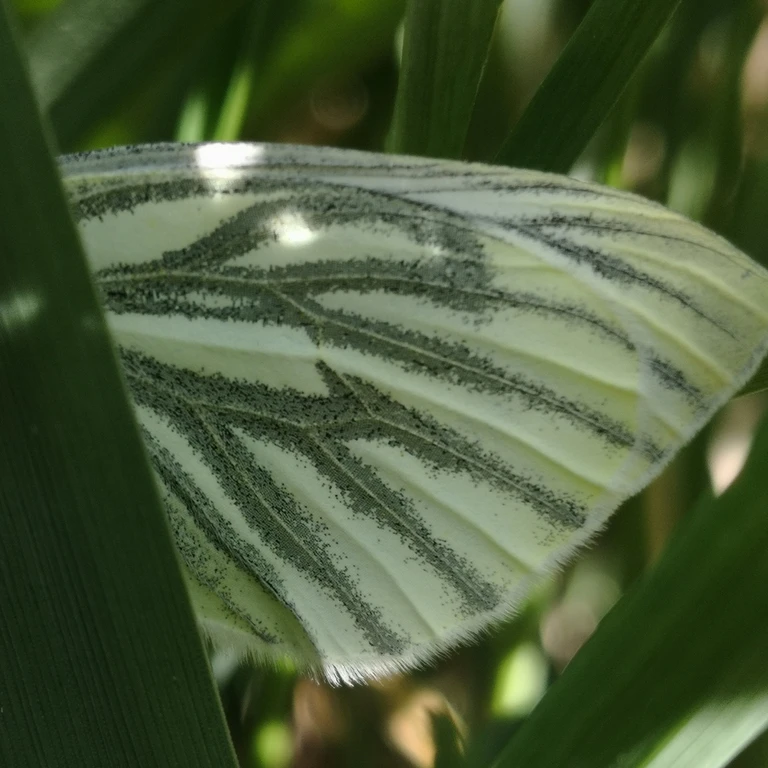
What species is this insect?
Pieris napi
